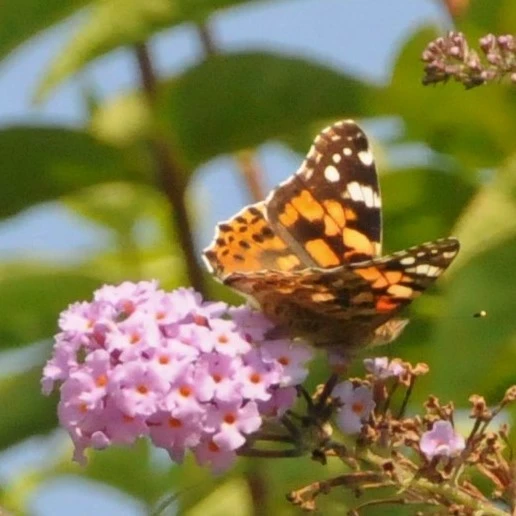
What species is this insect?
Vanessa cardui
